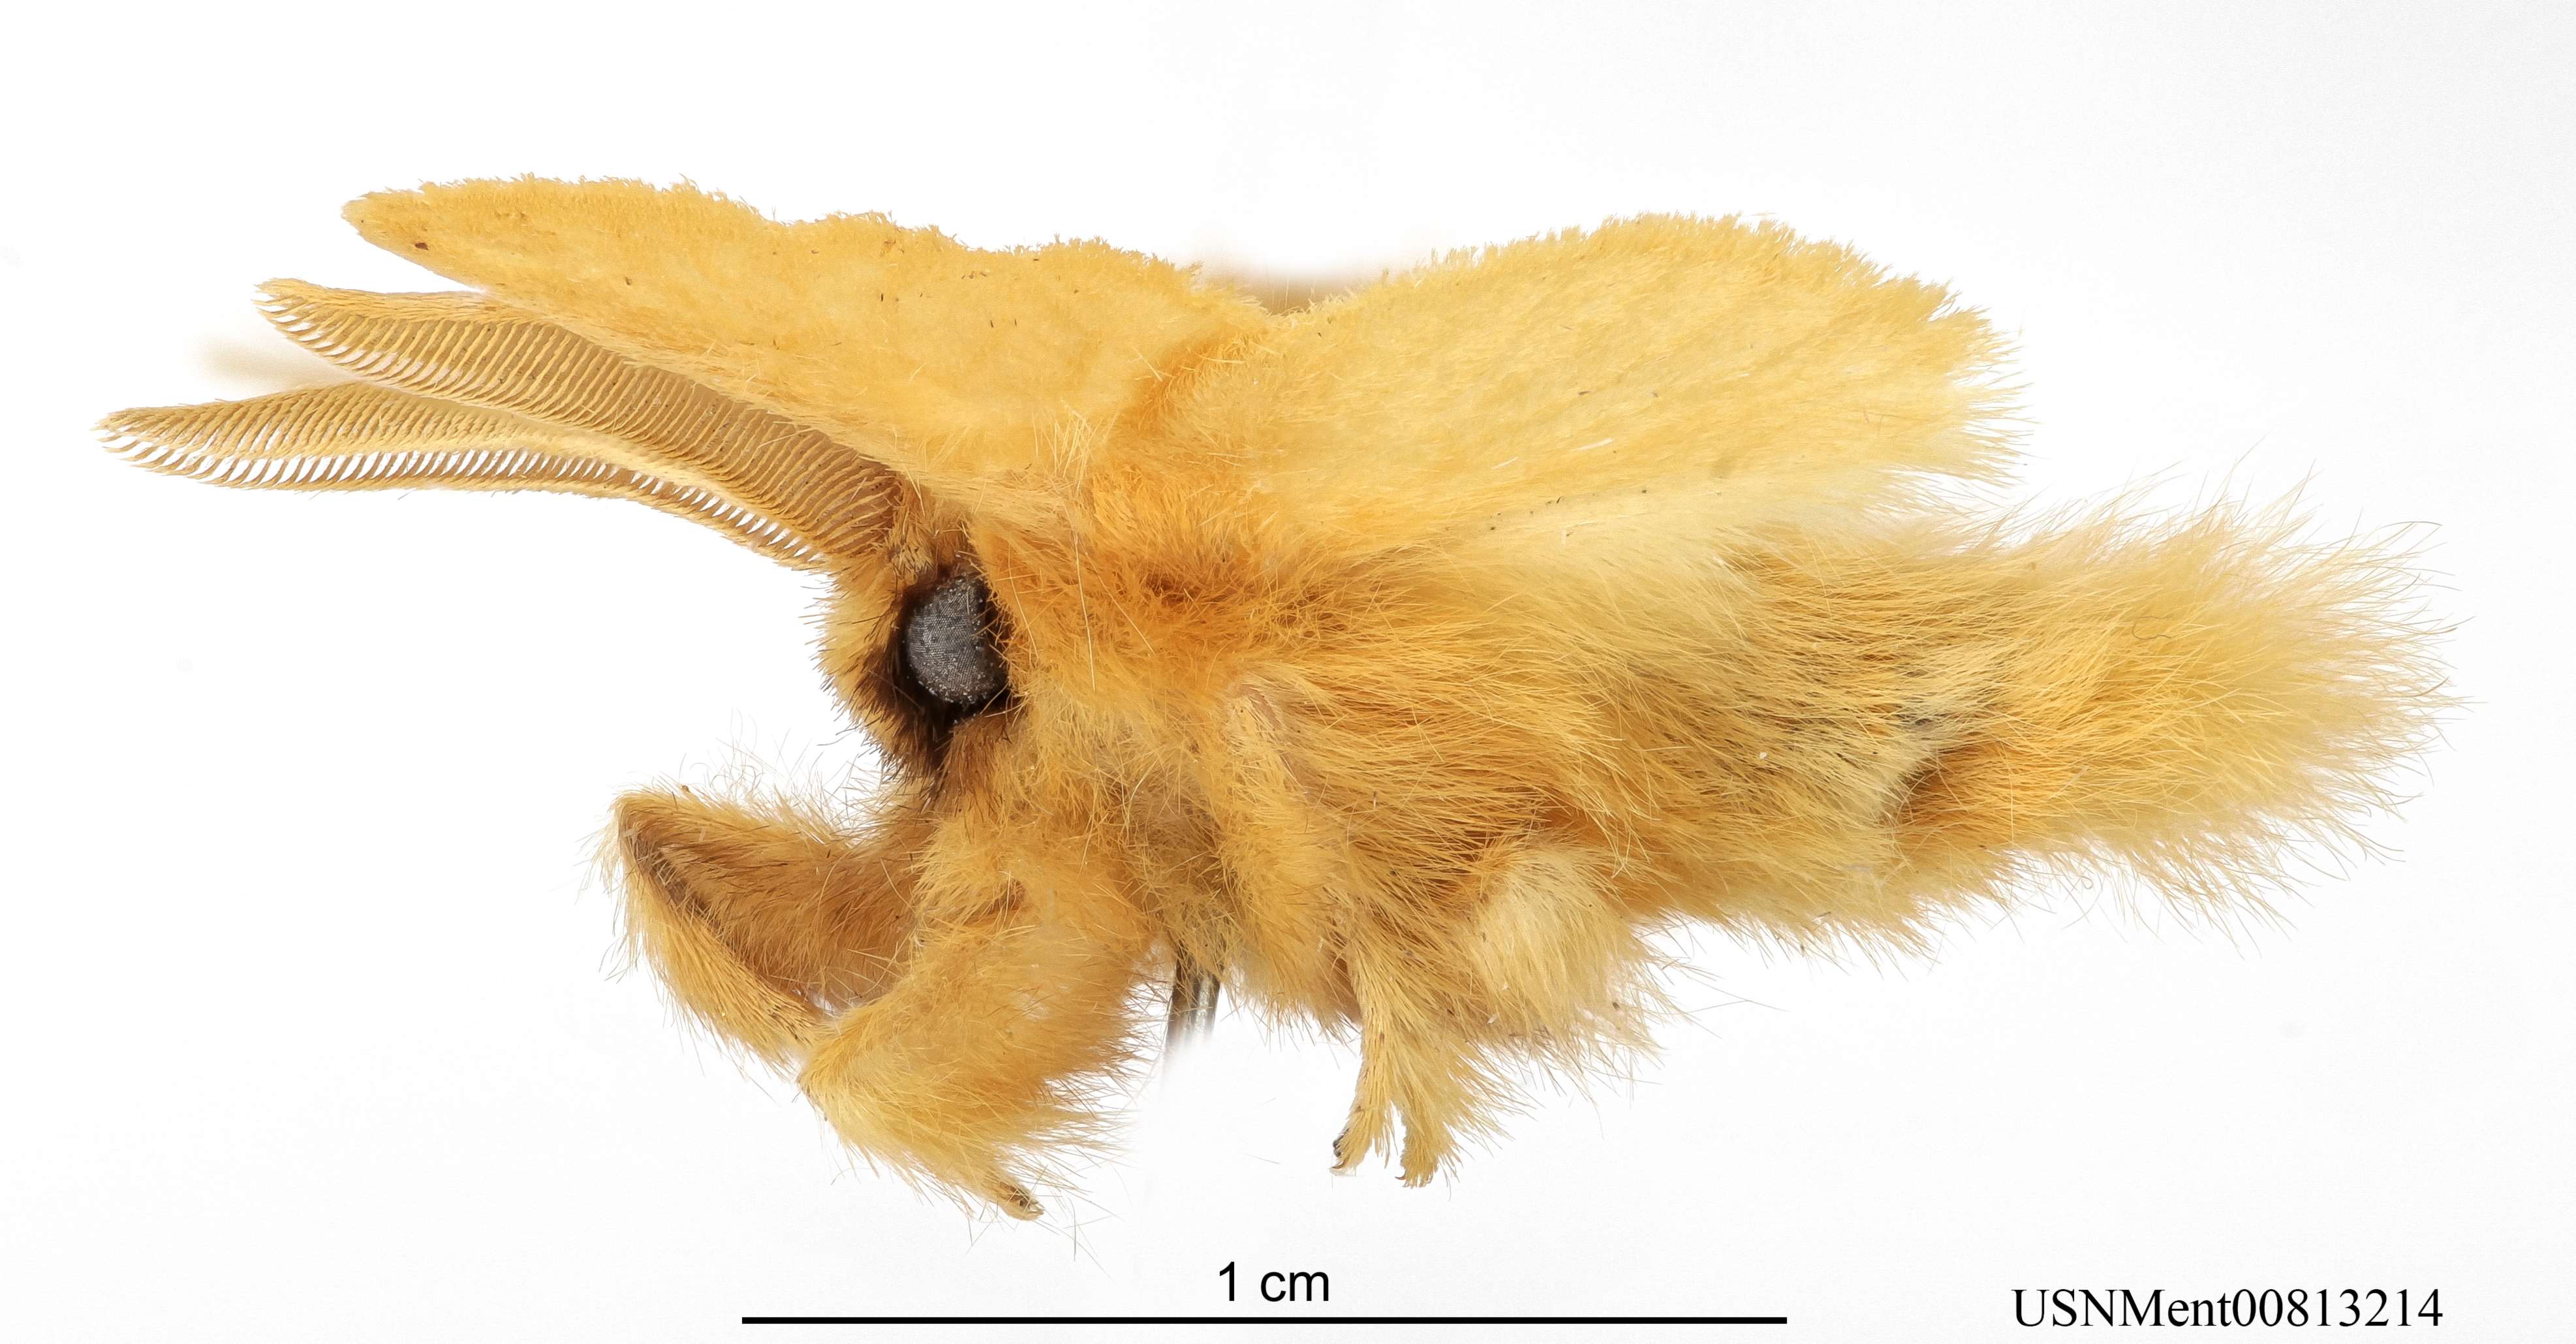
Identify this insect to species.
Megalopyge pyxidifera
